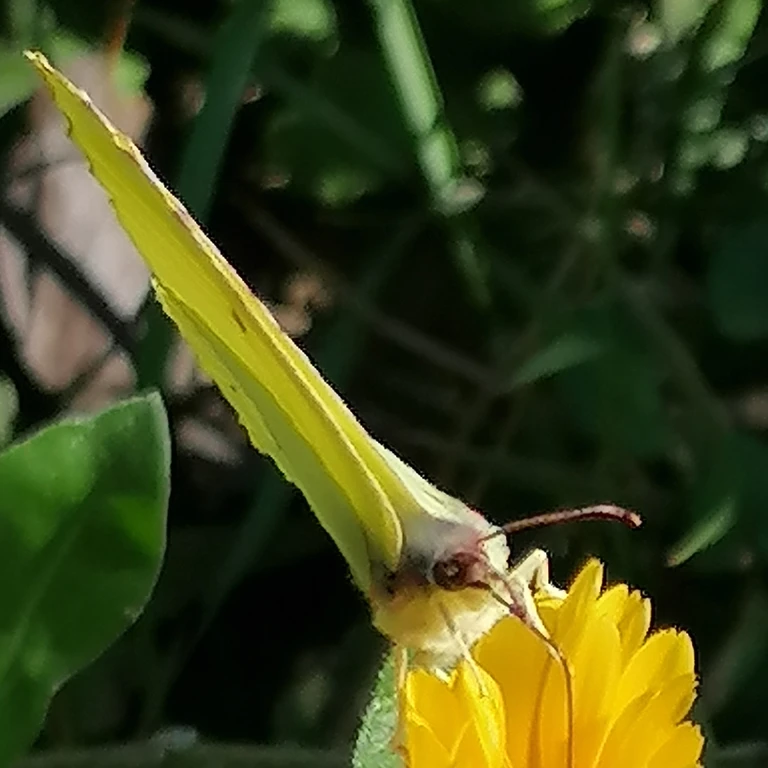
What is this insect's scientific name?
Gonepteryx rhamni
